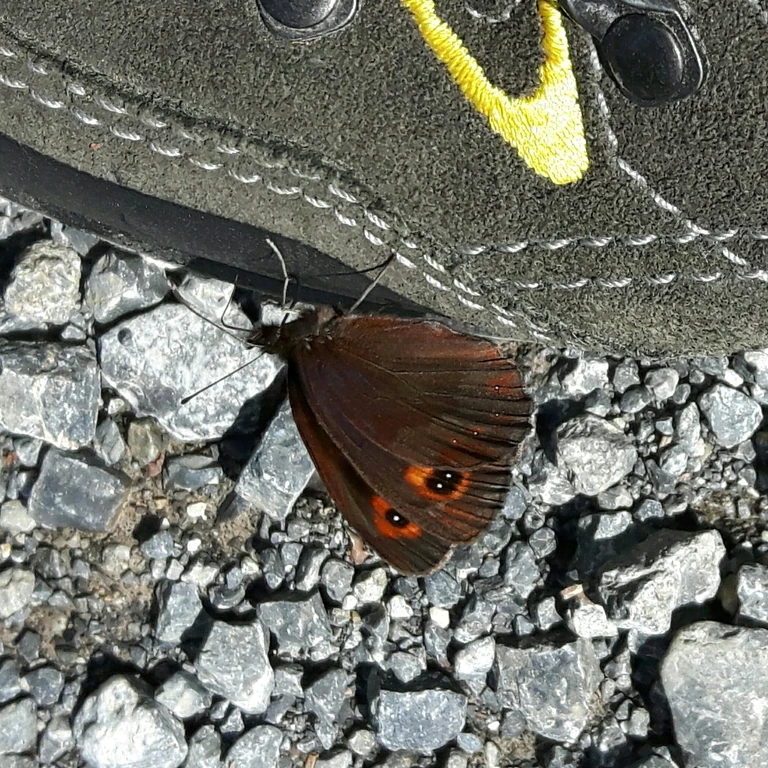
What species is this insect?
Erebia aethiops
